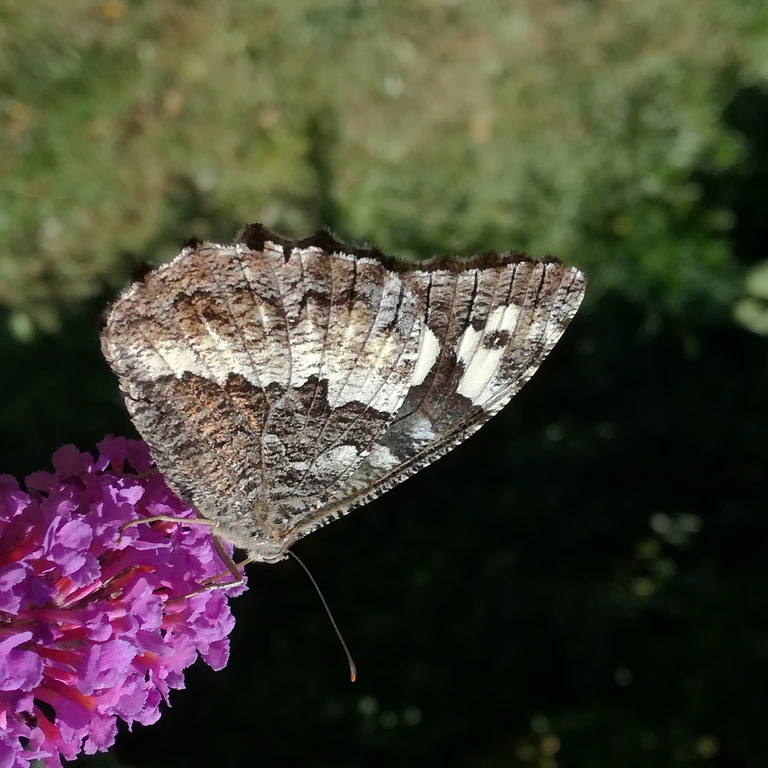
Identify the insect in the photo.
Brintesia circe
